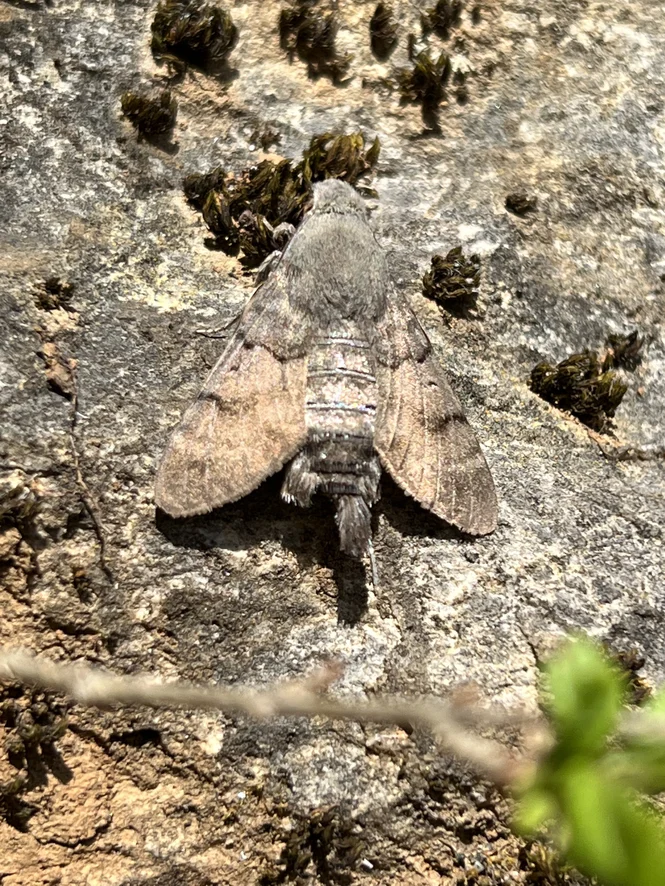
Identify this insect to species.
Macroglossum stellatarum
